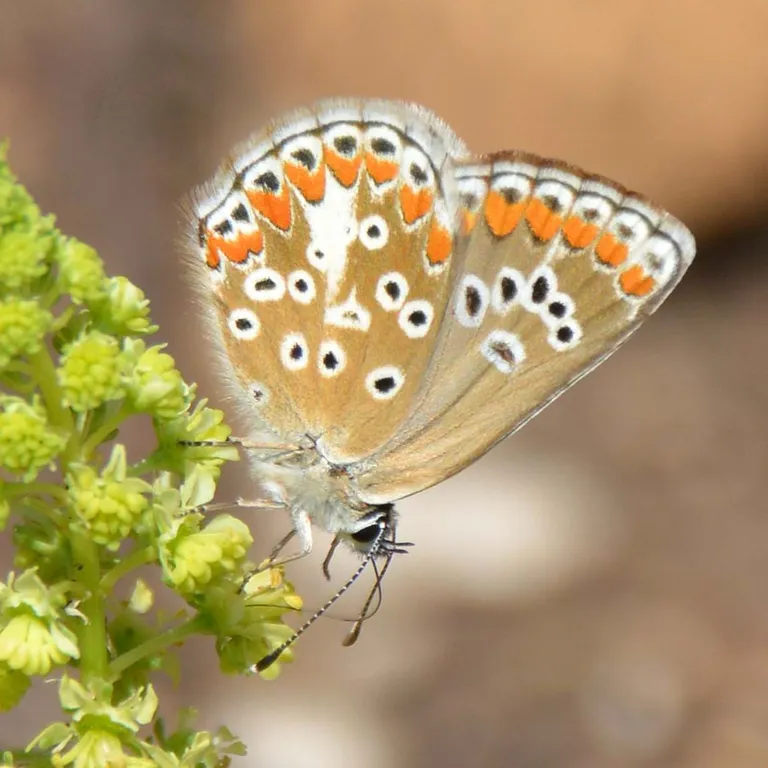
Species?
Aricia agestis/artaxerxes
